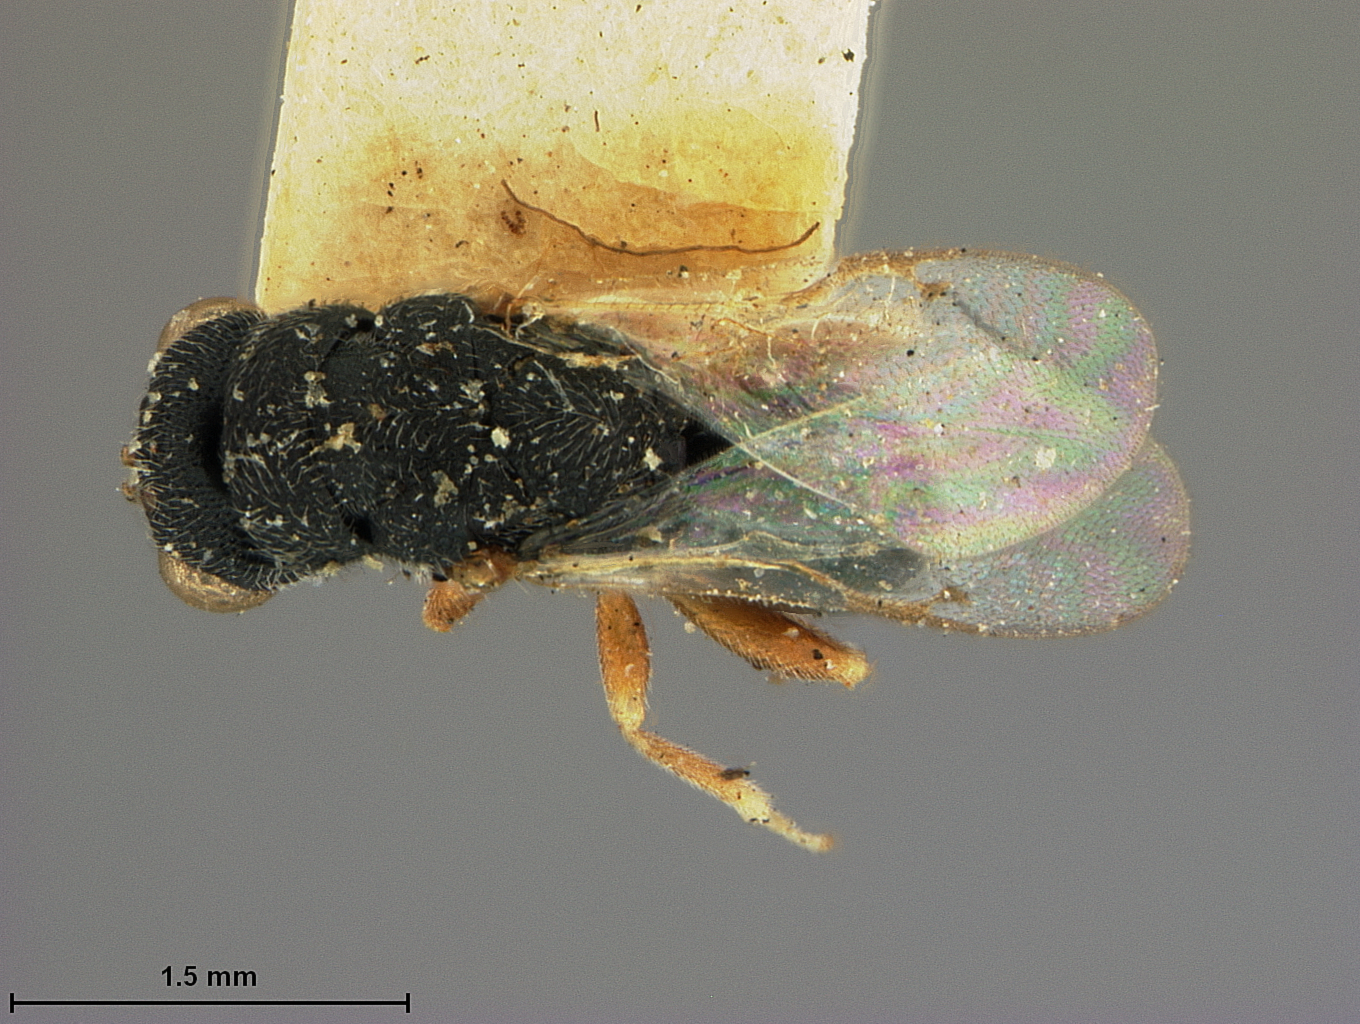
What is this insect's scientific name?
Eurytoma obtusilobae
